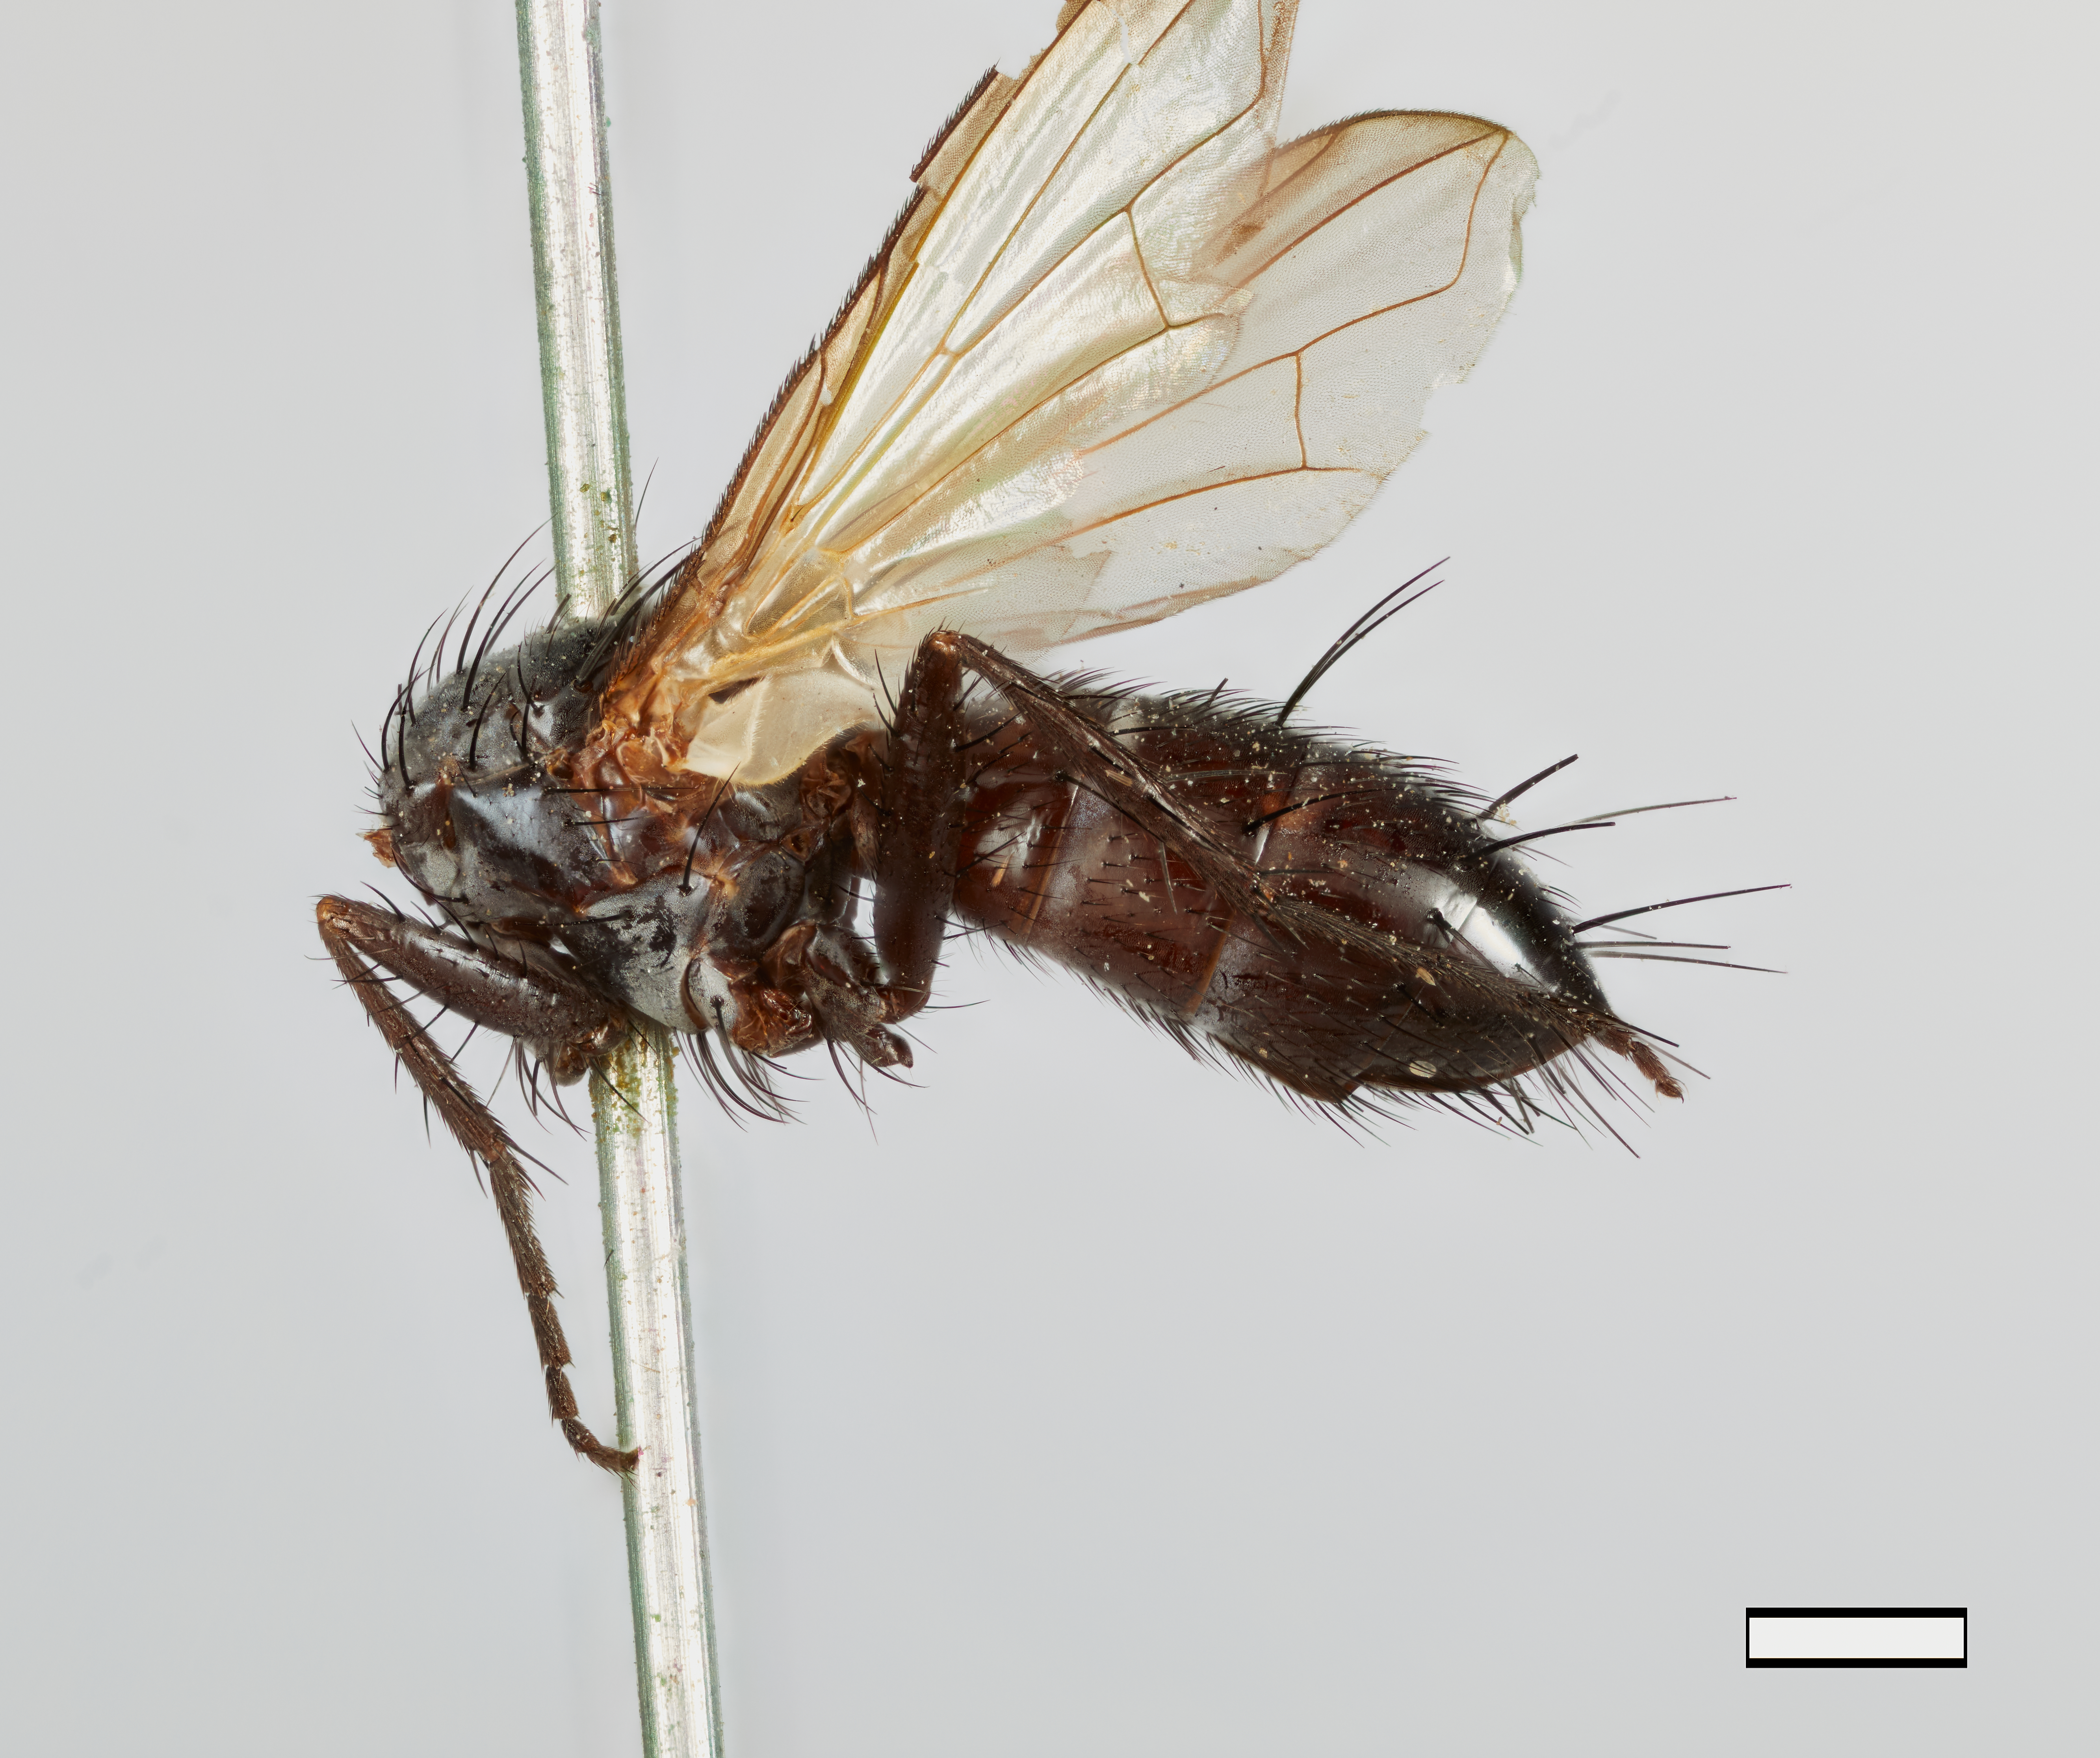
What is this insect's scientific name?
Admontia polita
